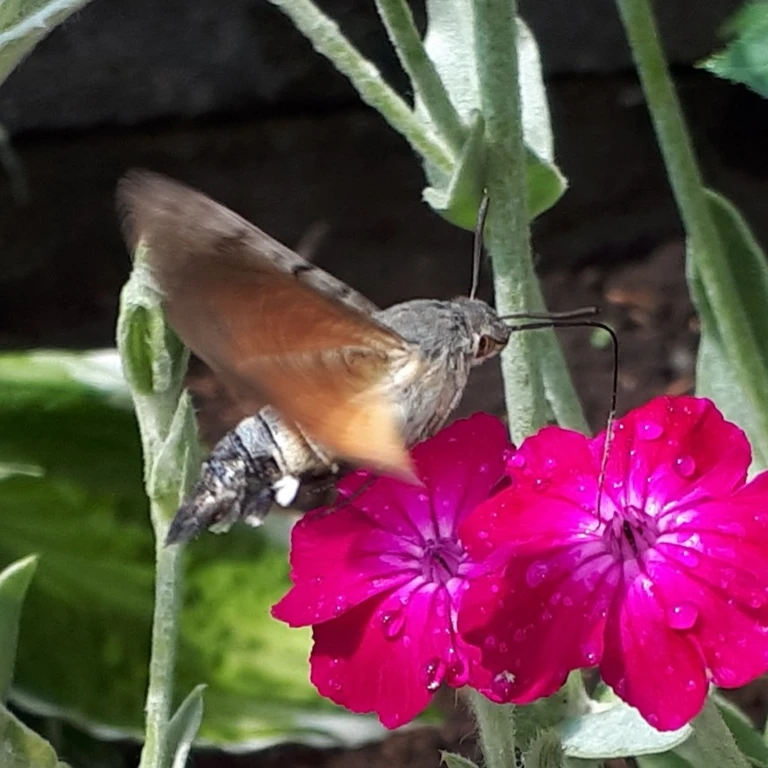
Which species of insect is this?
Macroglossum stellatarum
